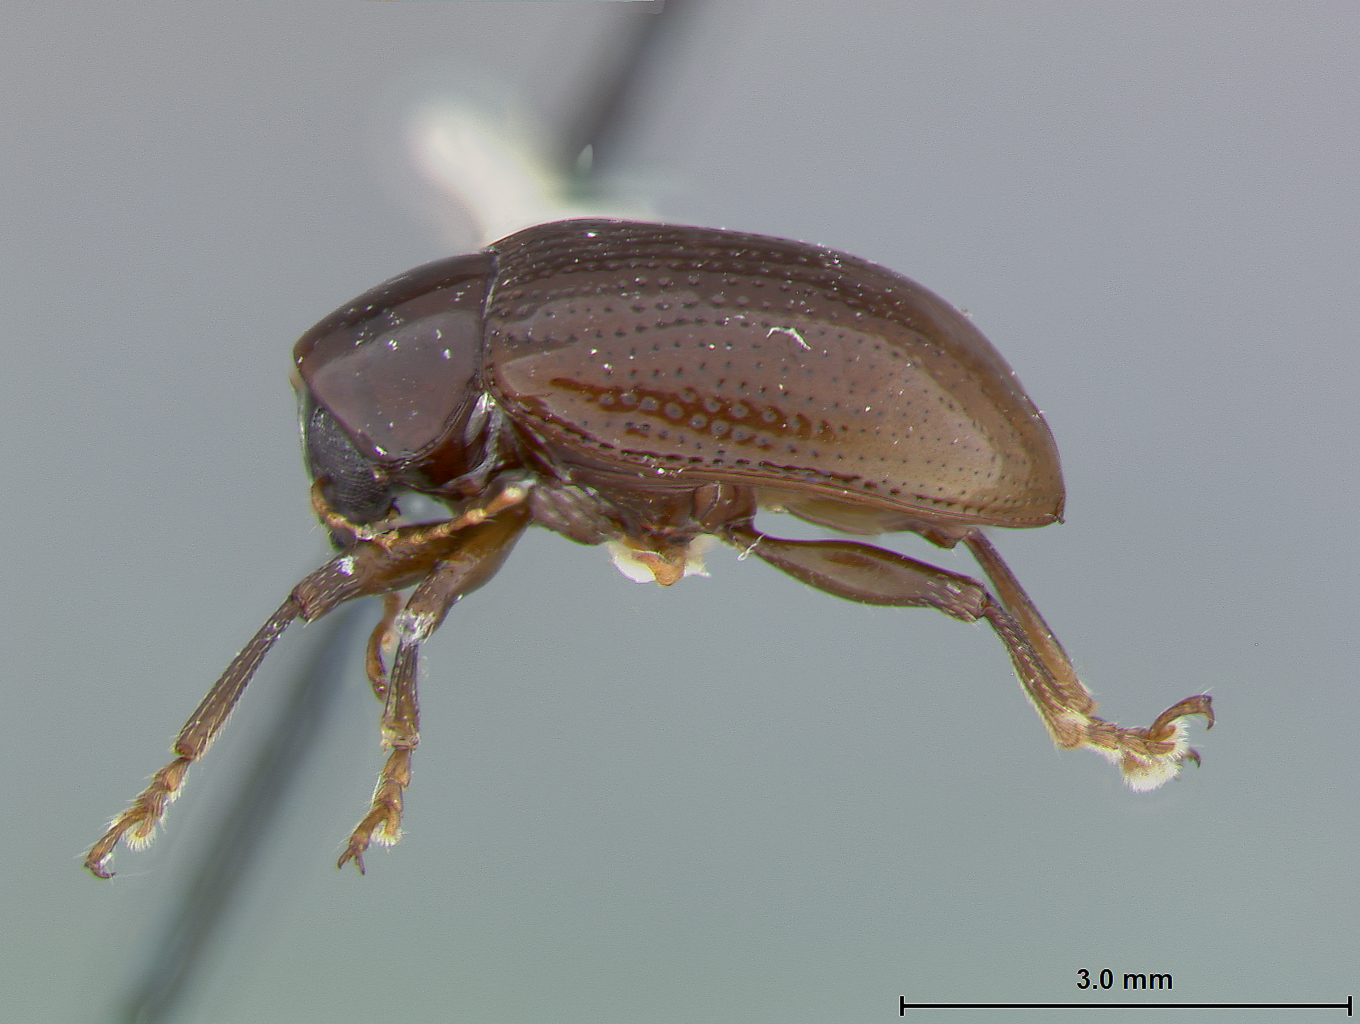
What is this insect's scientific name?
Metachroma nassuense
